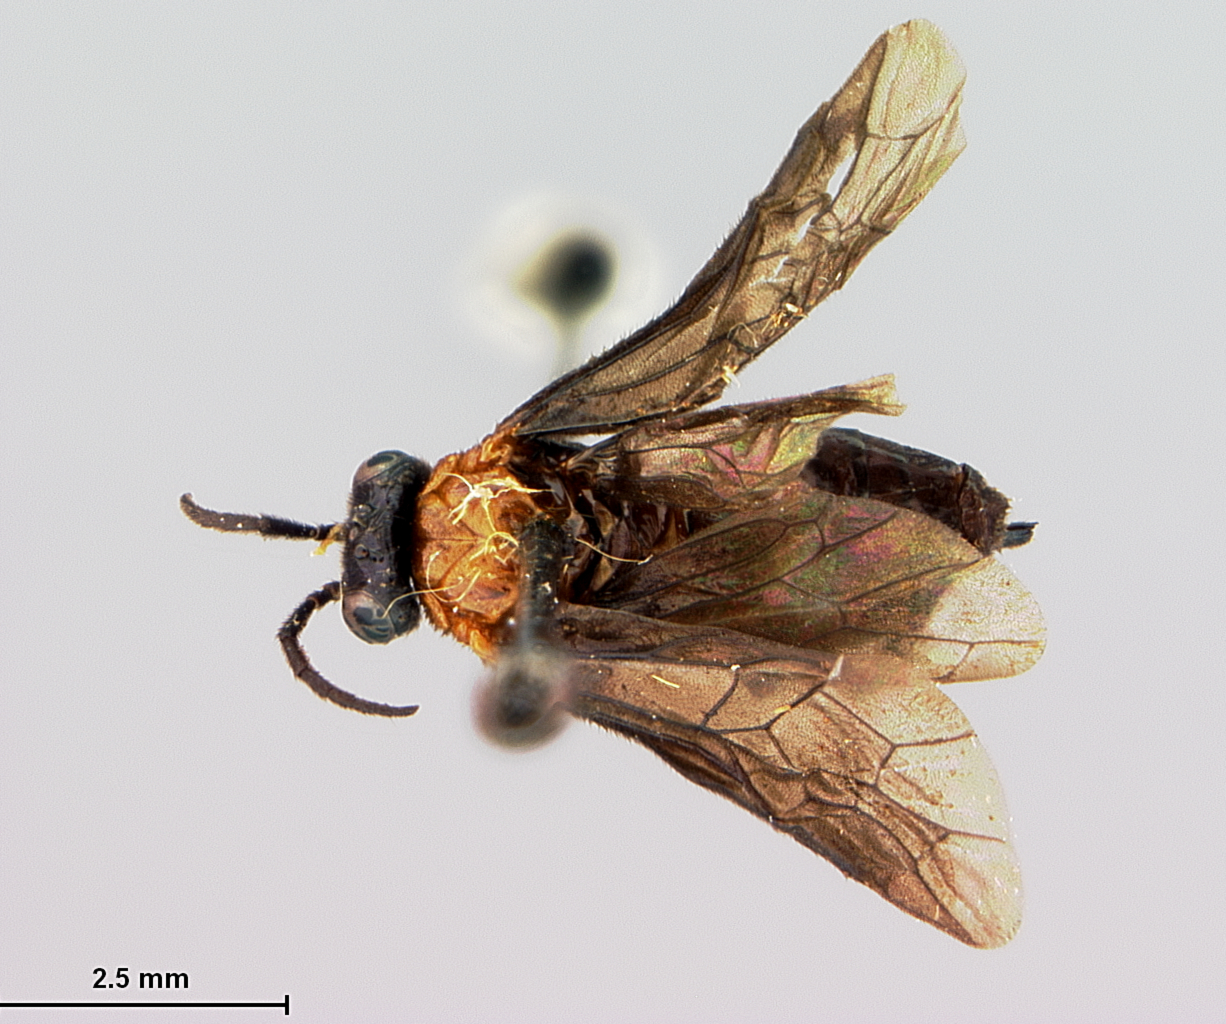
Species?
Erythraspides rufonota
